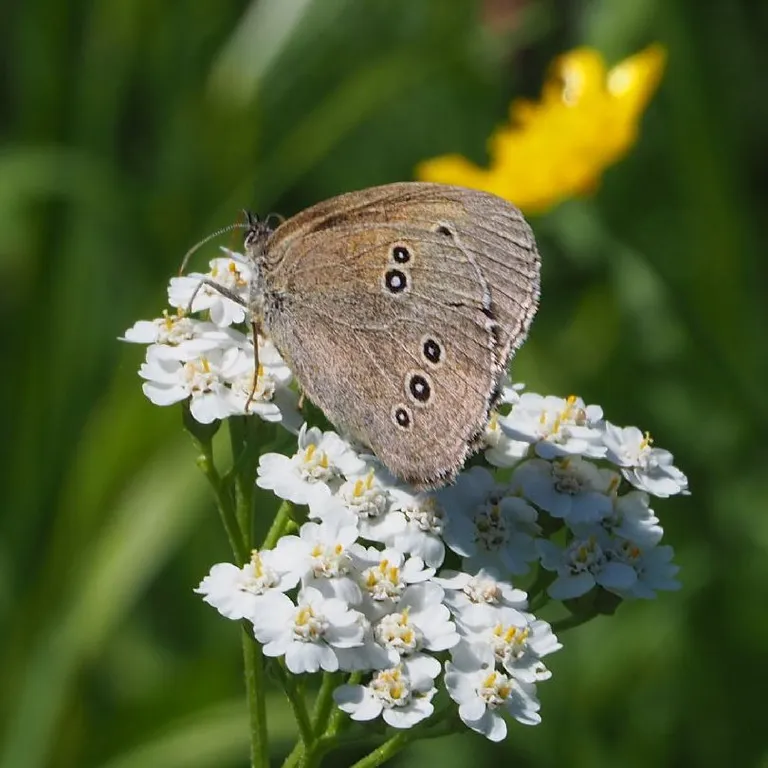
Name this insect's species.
Aphantopus hyperantus
